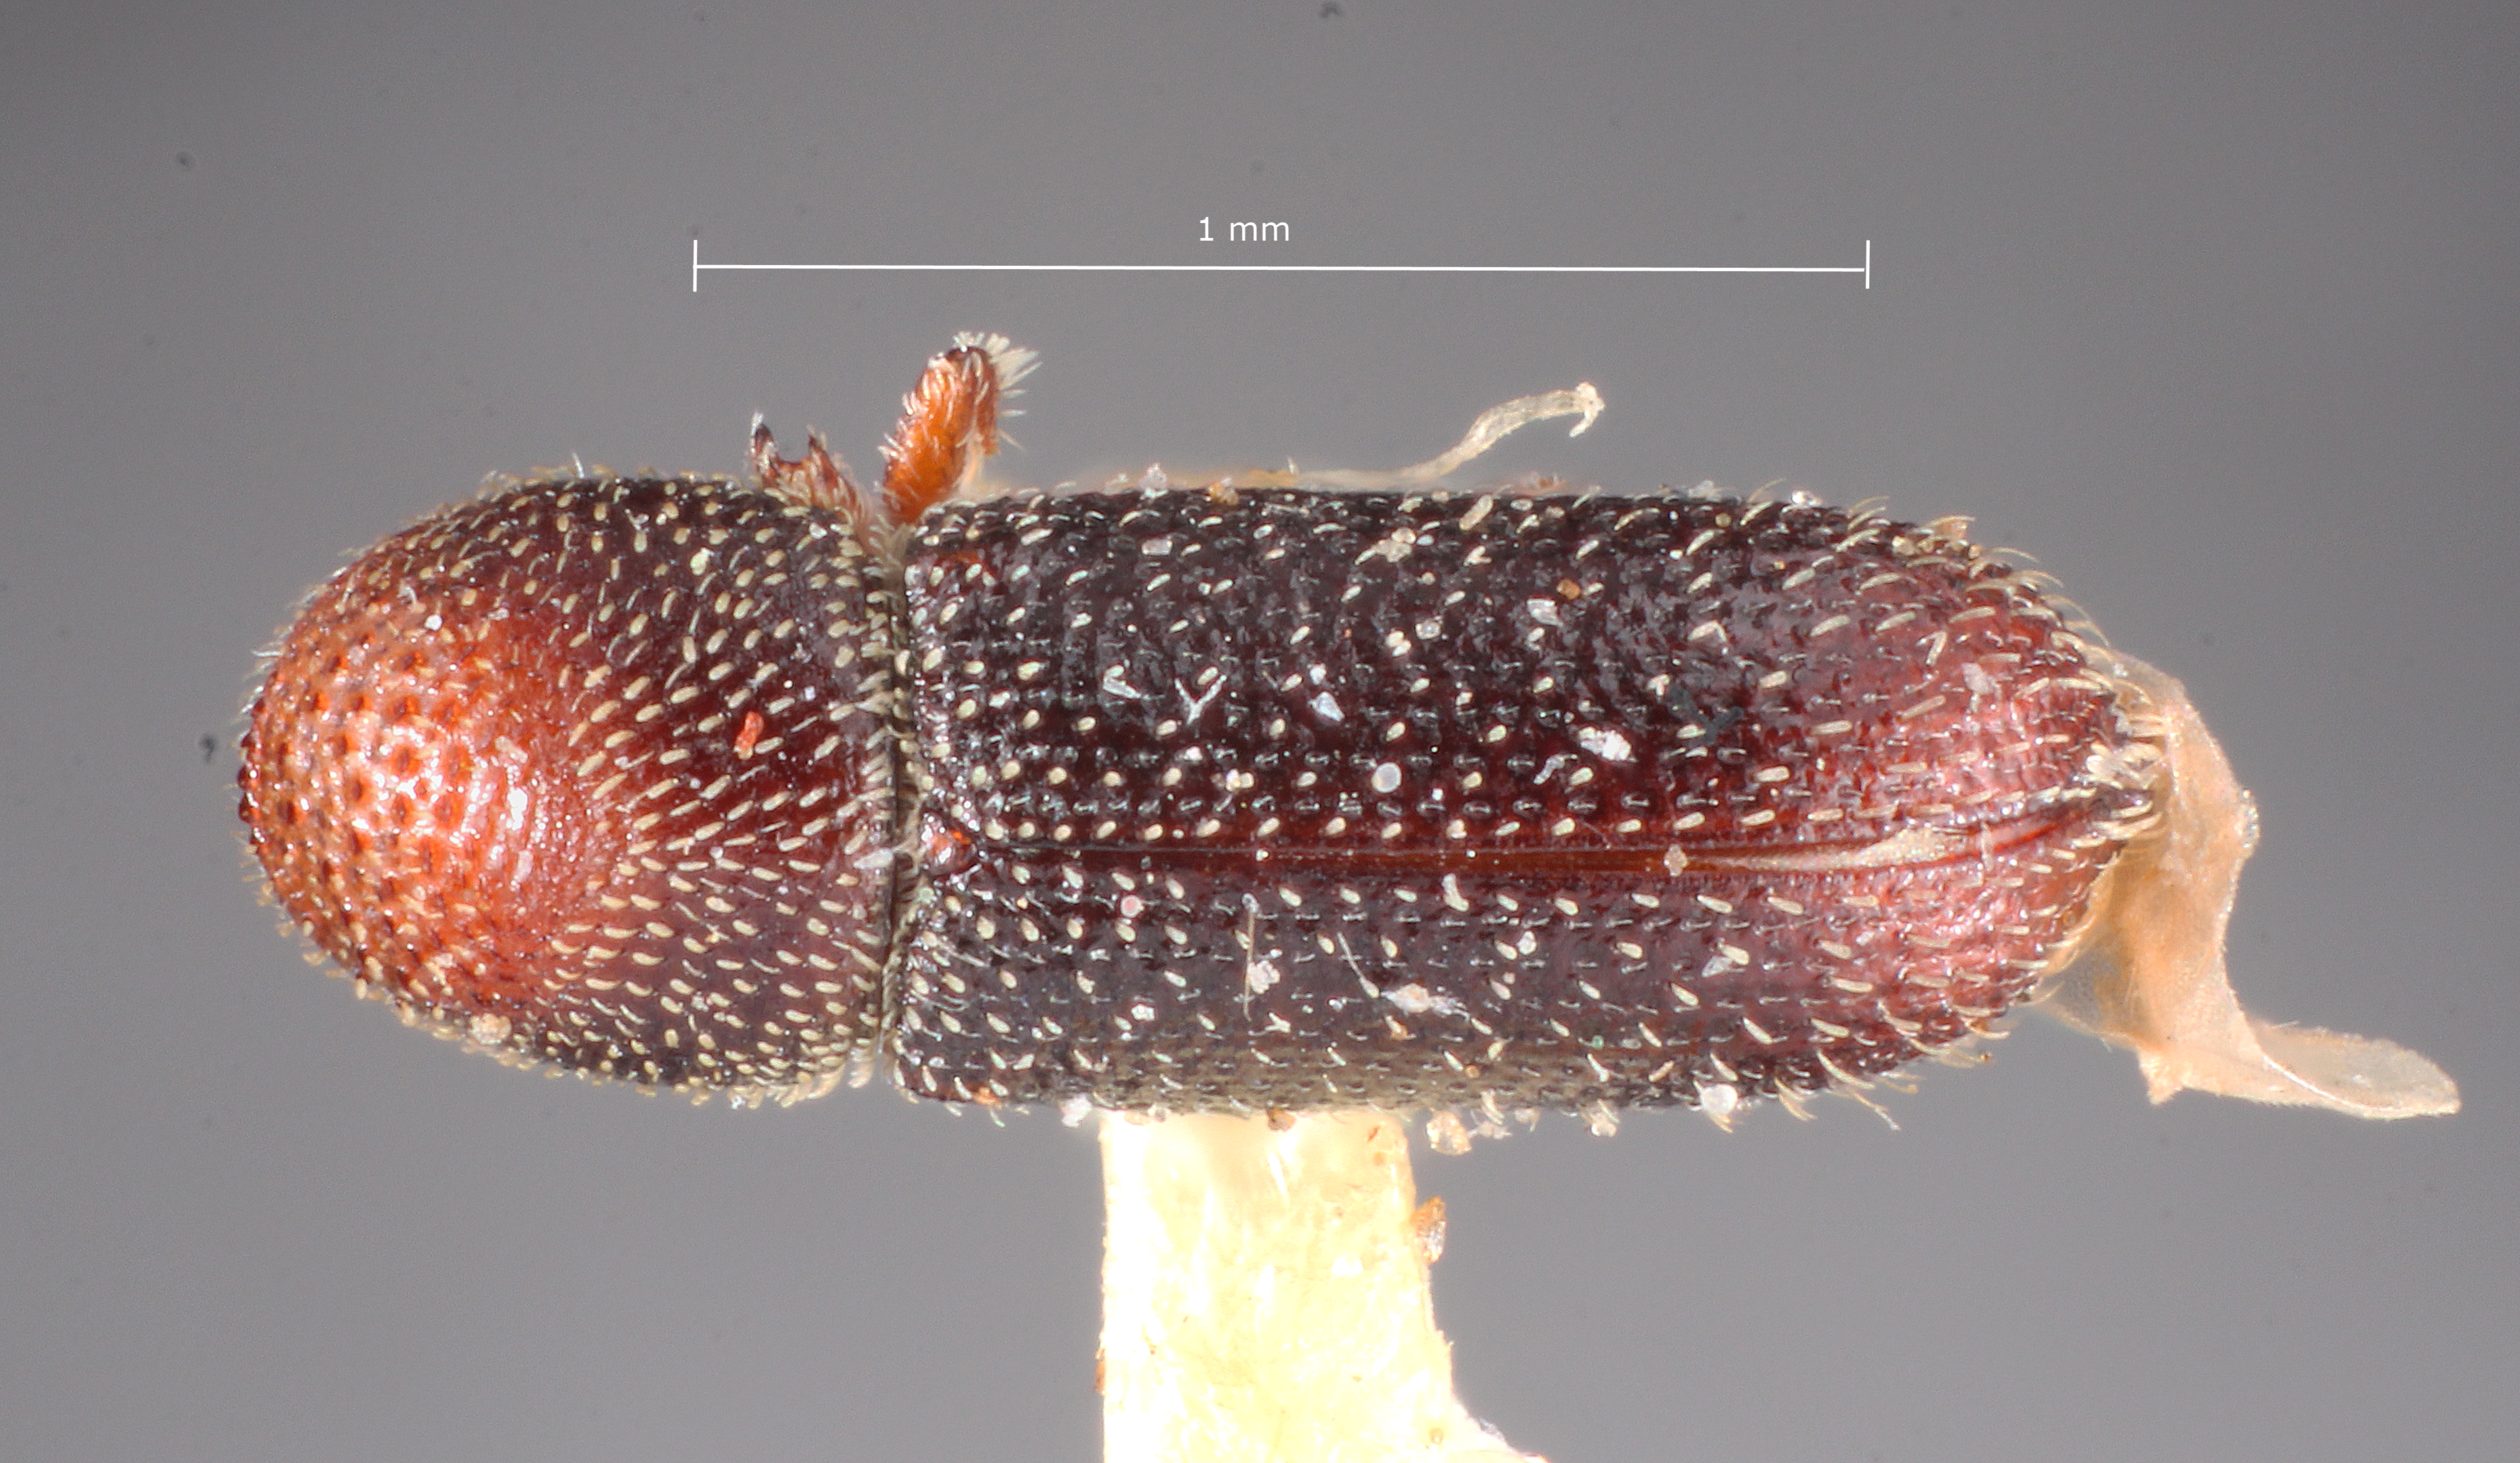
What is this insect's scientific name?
Micracisella subnitida
